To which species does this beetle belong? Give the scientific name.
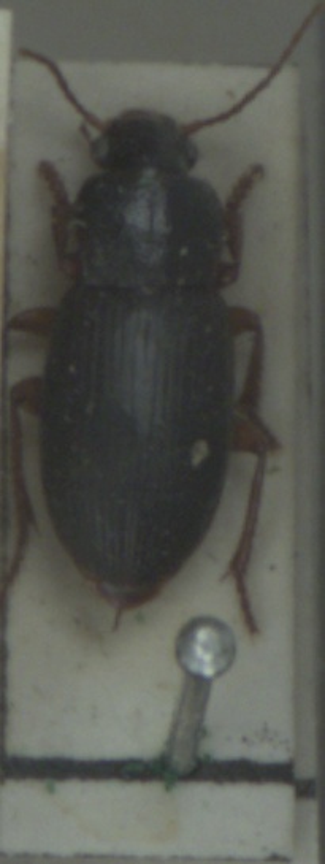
Ophonus schaubergerianus
